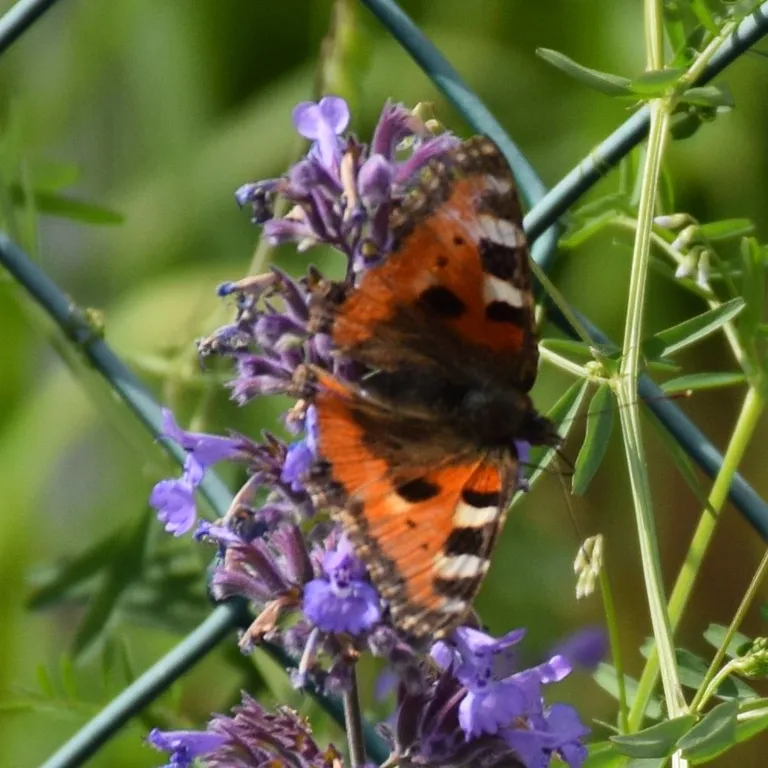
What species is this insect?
Aglais urticae
